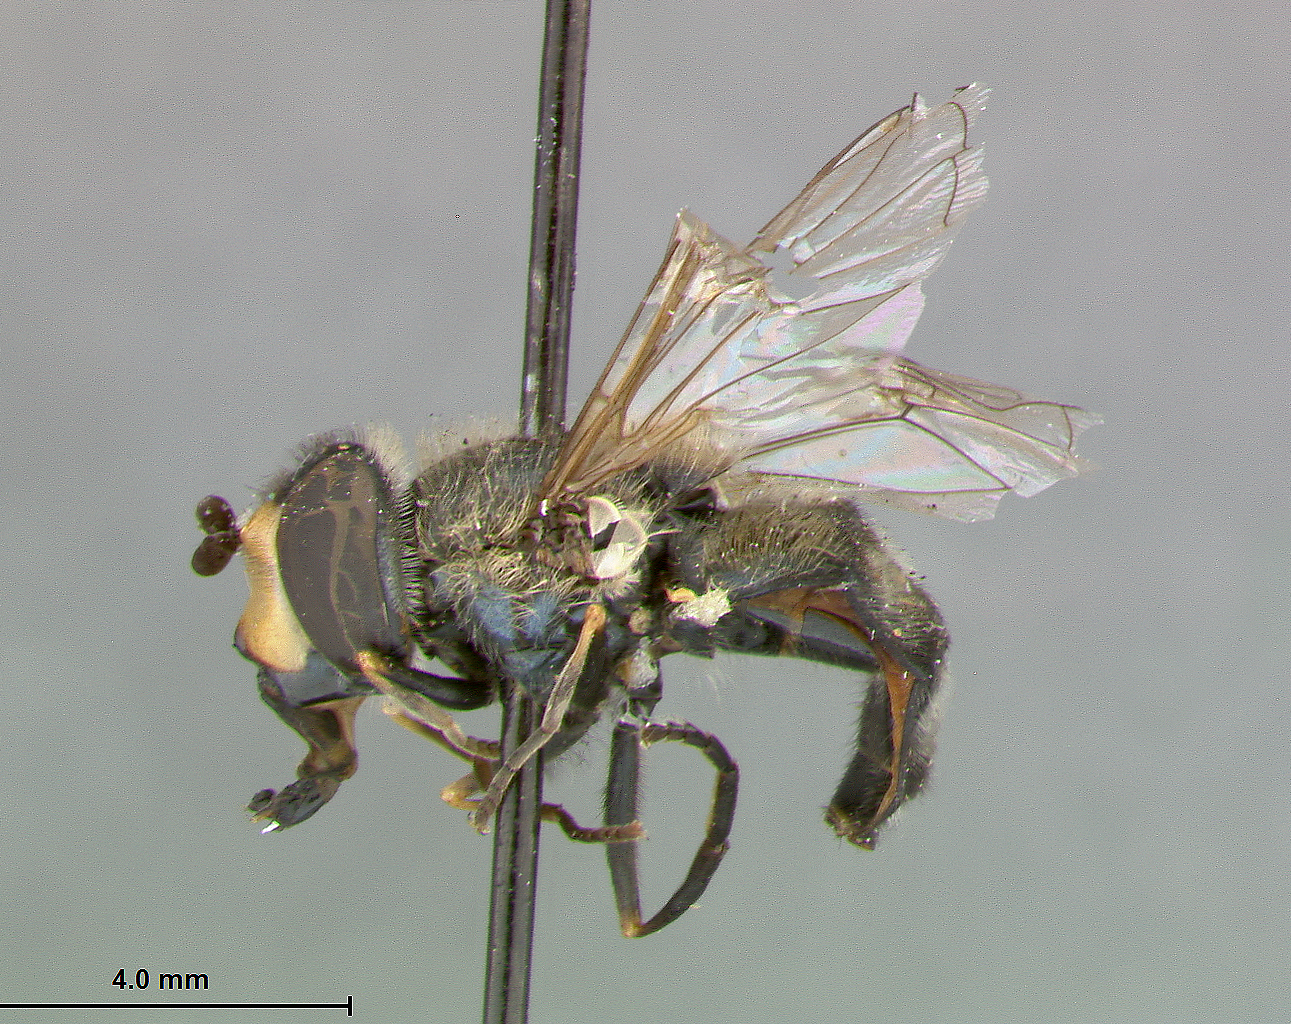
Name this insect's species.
Metasyrphus nigroventris
